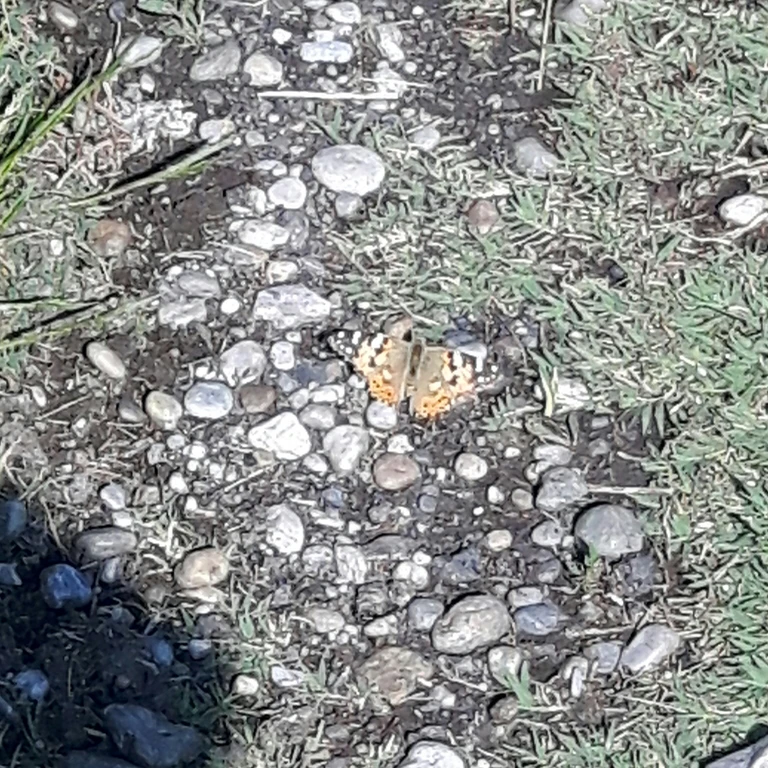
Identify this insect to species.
Vanessa cardui
